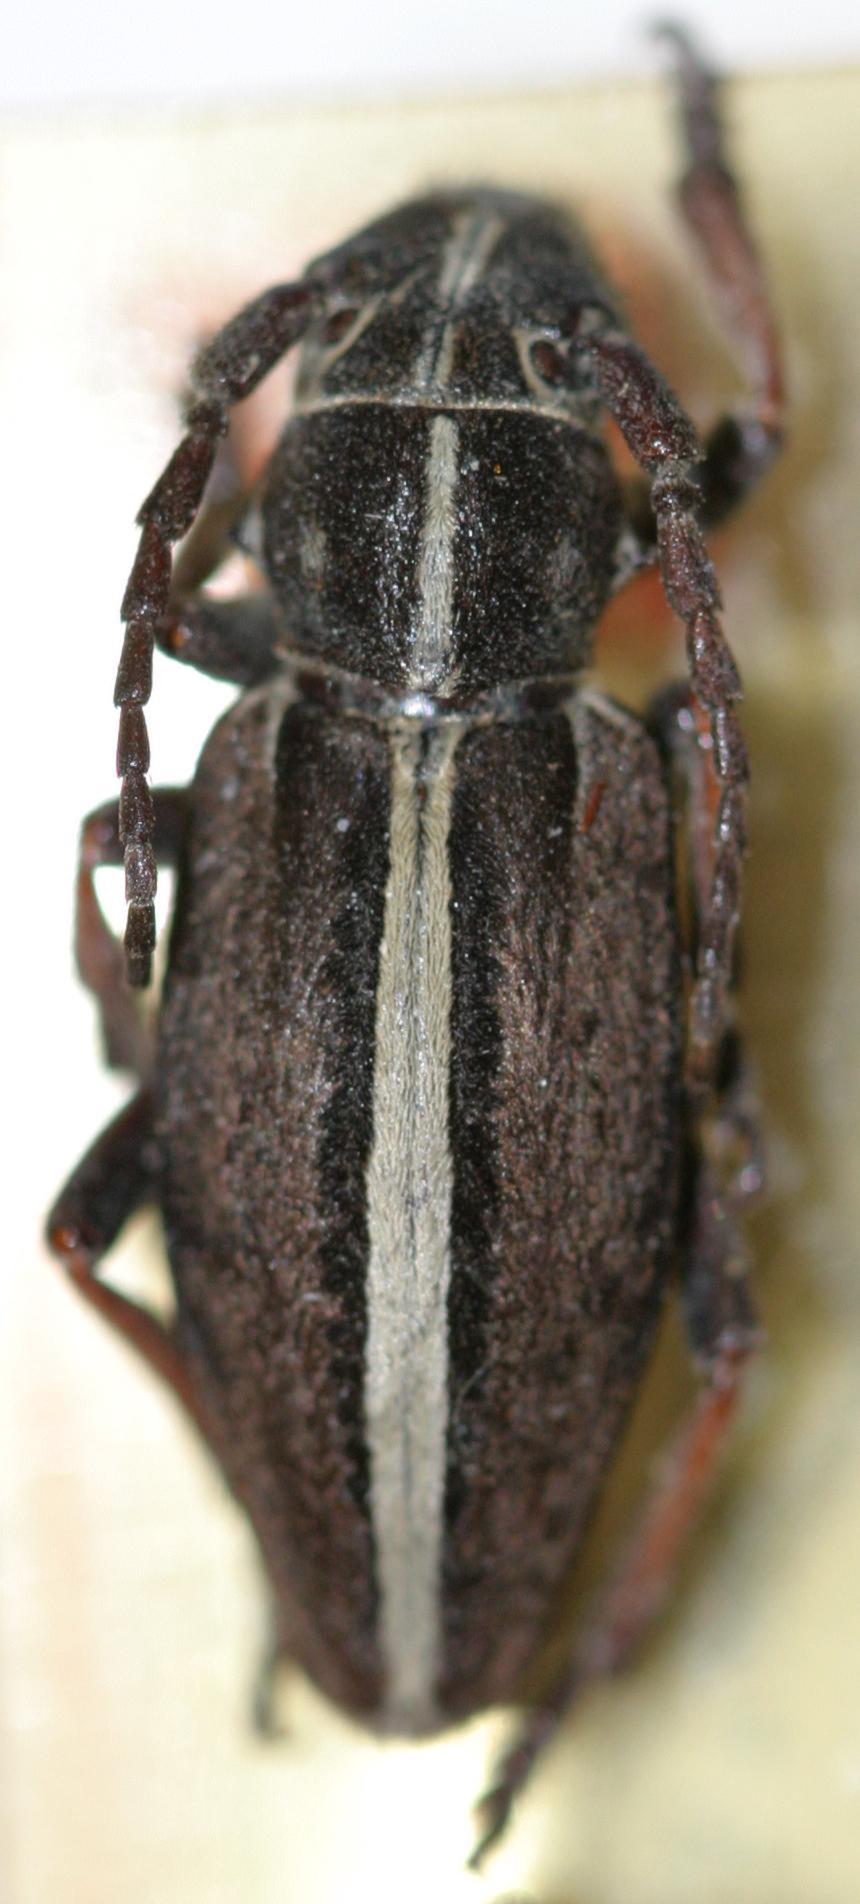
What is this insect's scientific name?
Dorcadion pusillum
